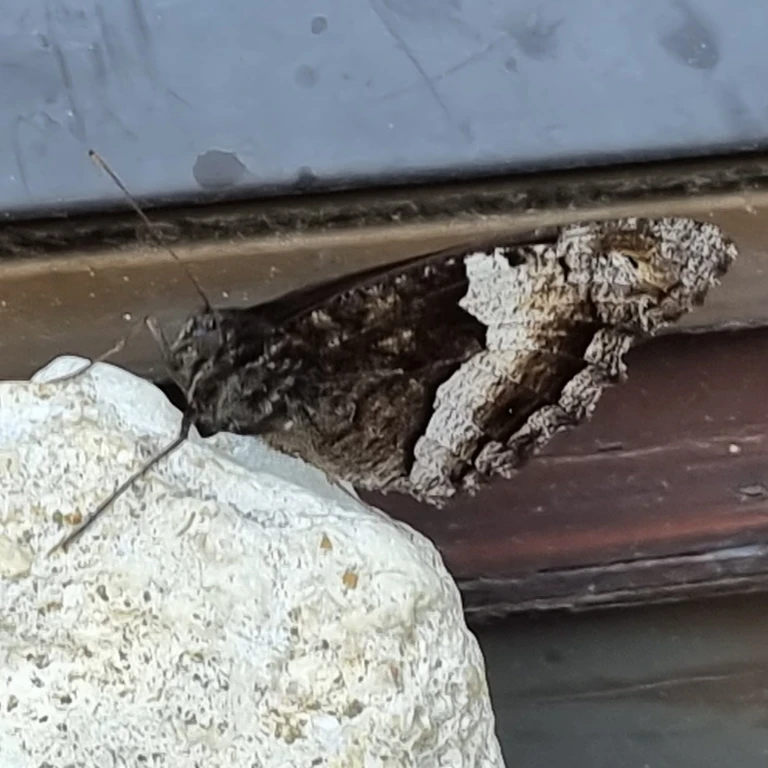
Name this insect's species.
Hipparchia alcyone
